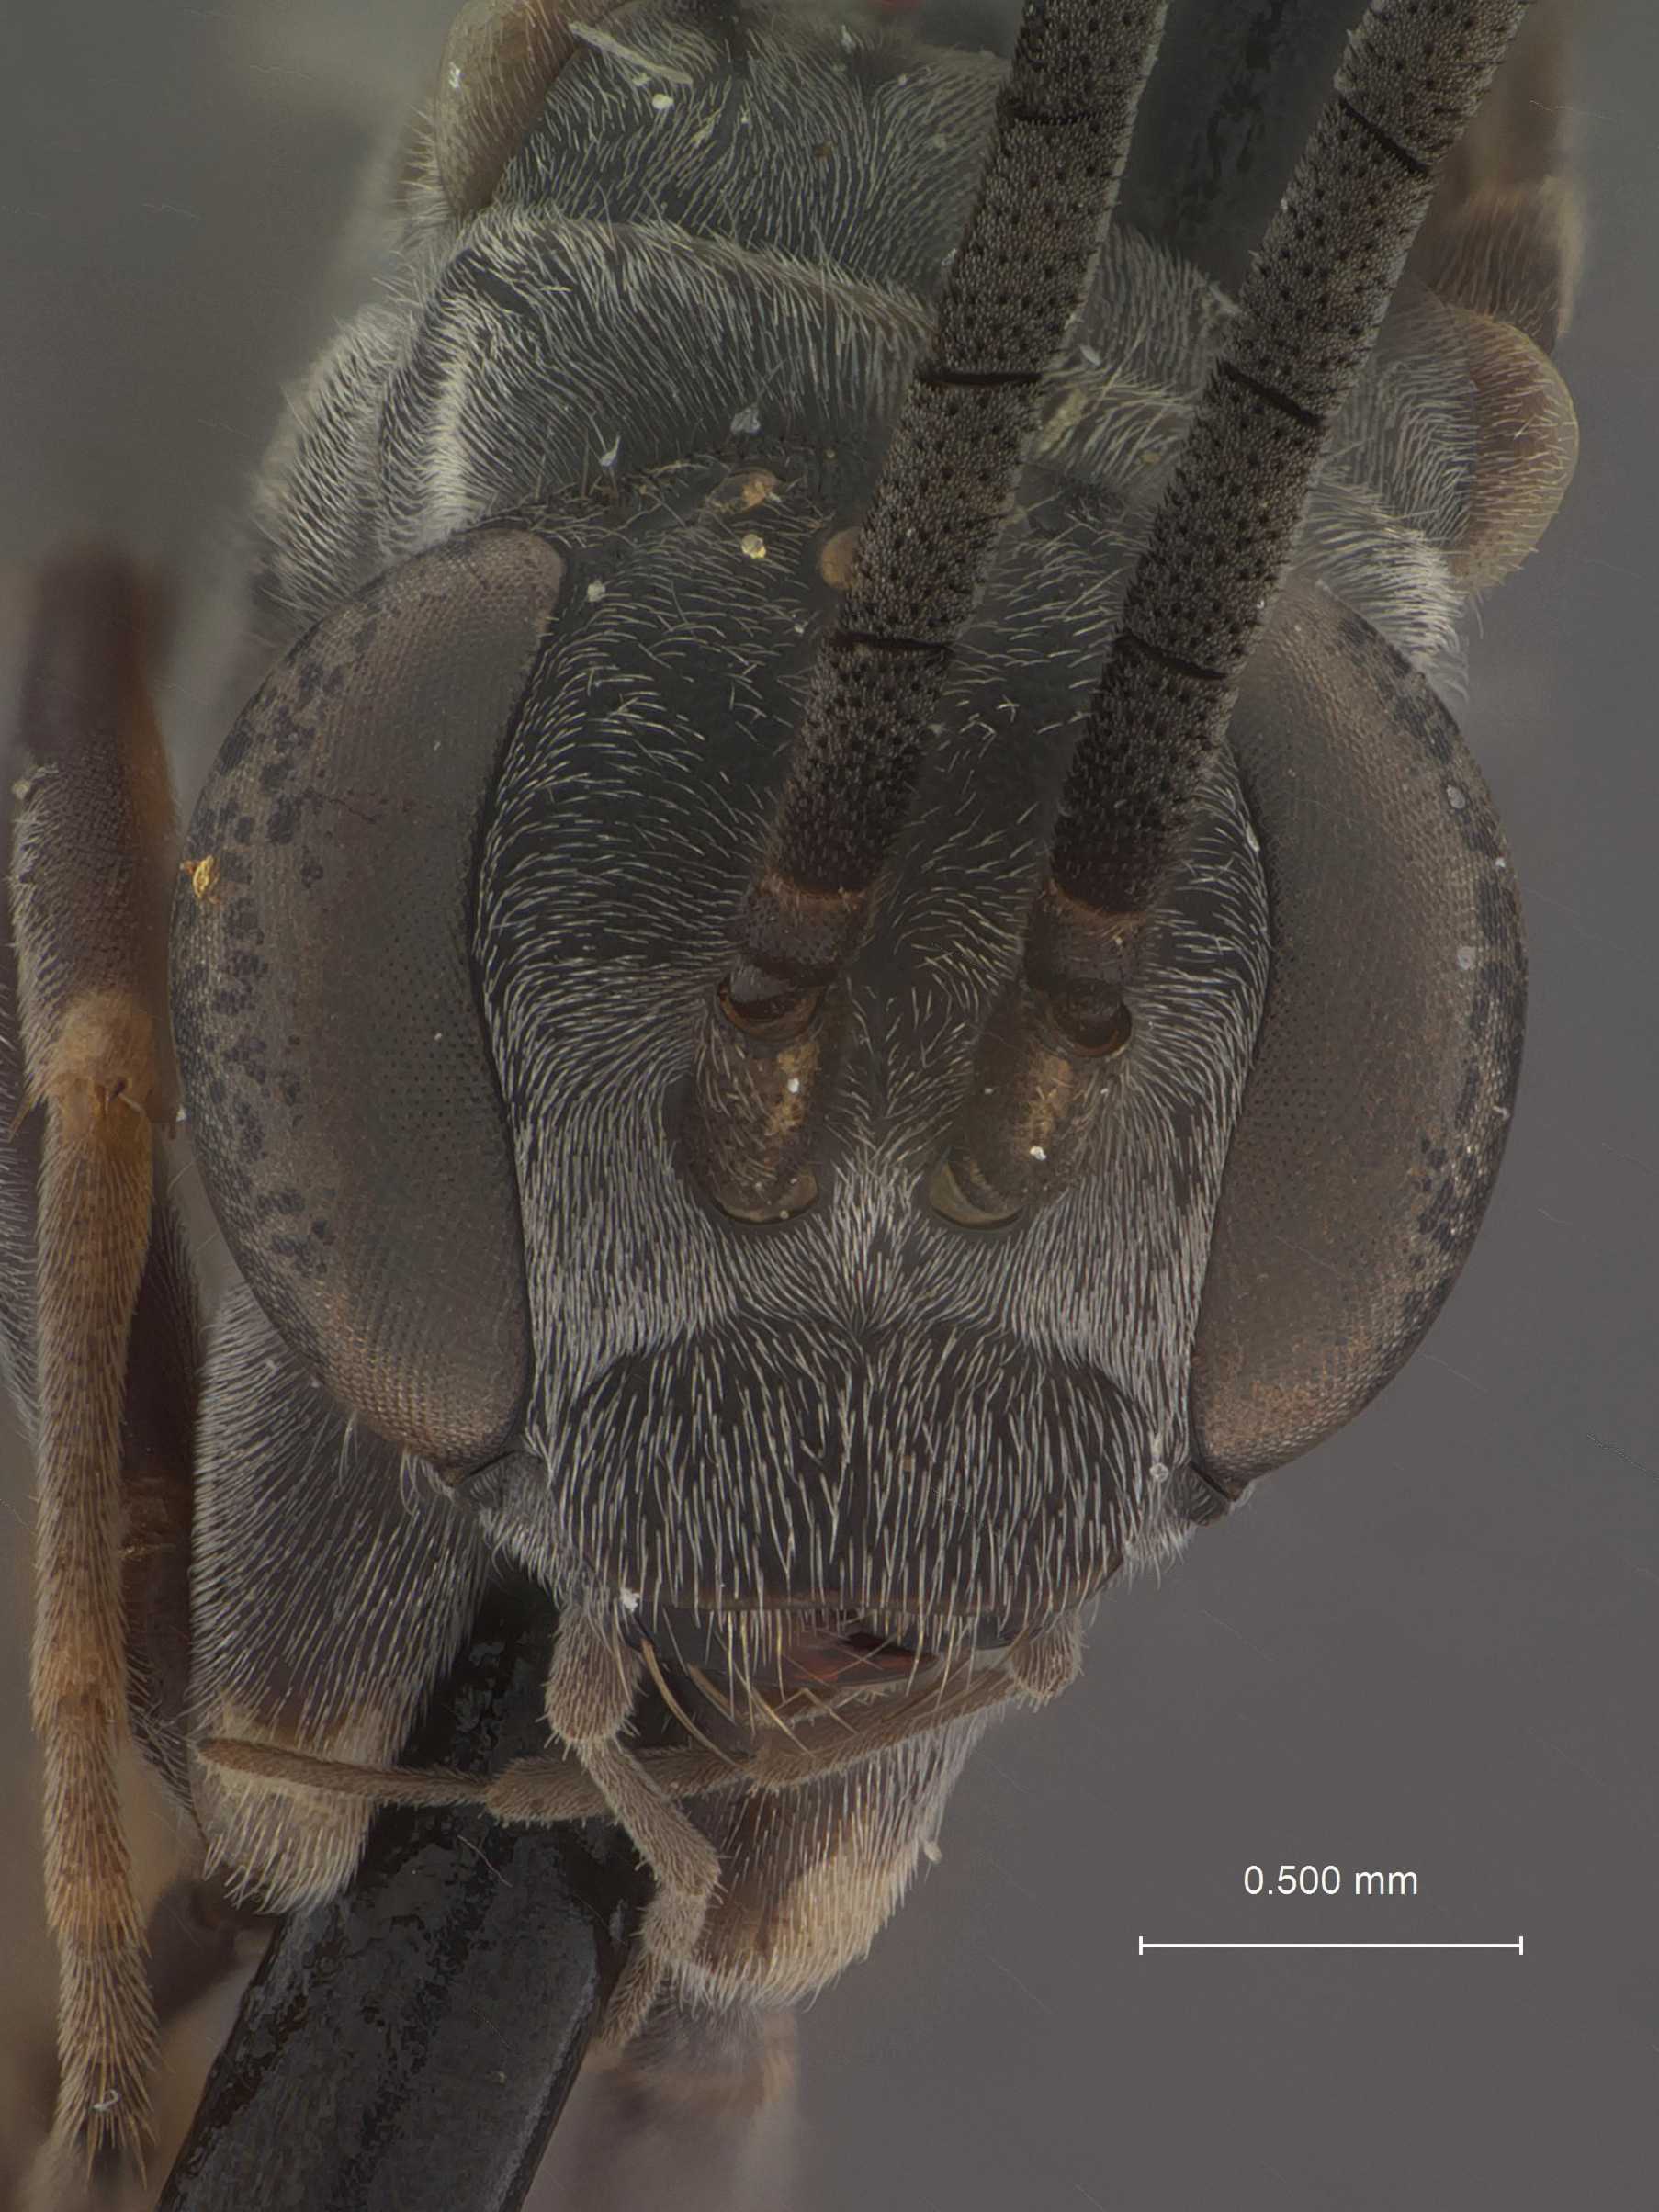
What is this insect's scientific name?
Calicurgus aberrans
